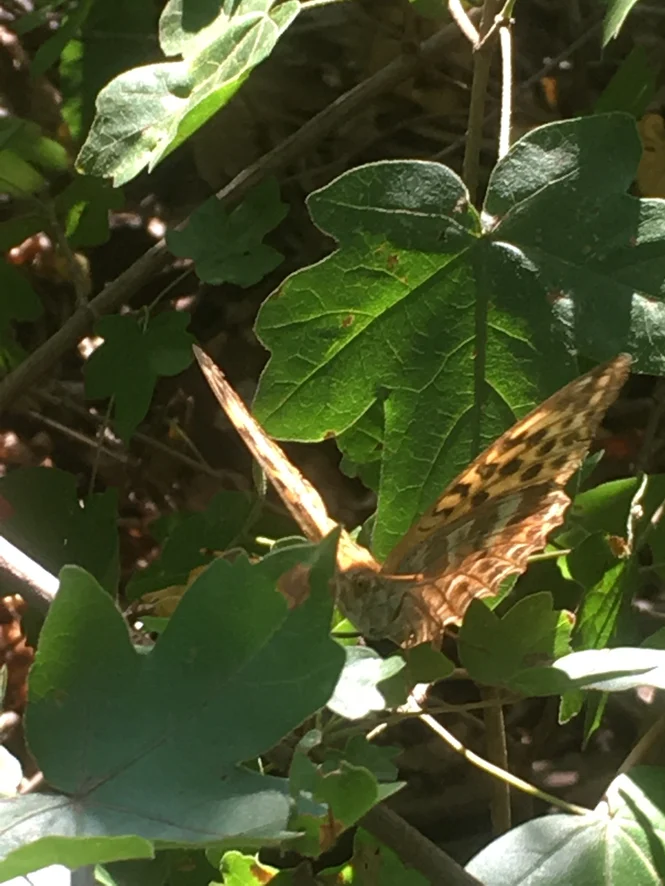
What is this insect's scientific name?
Argynnis paphia
